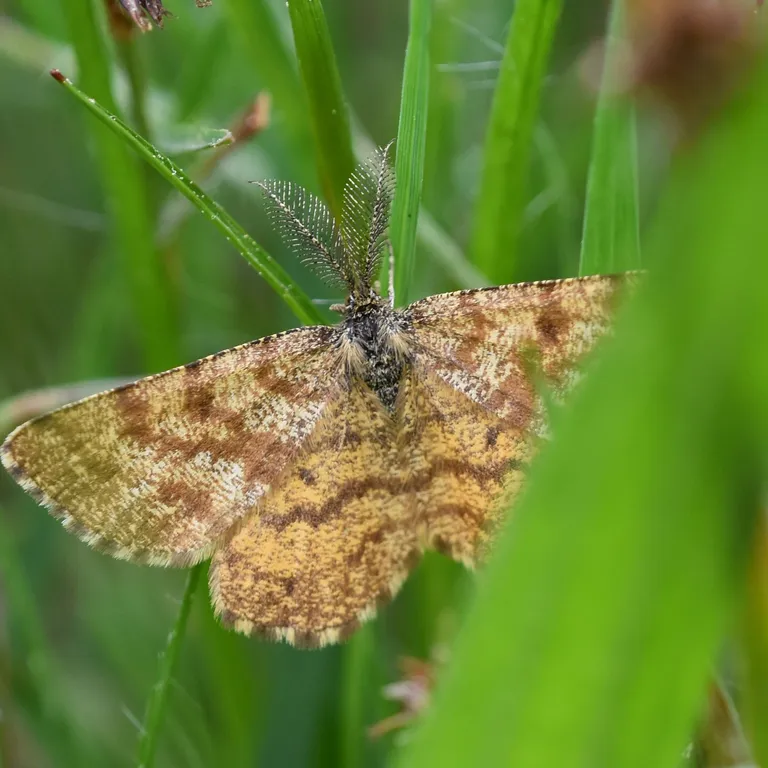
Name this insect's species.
Ematurga atomaria
